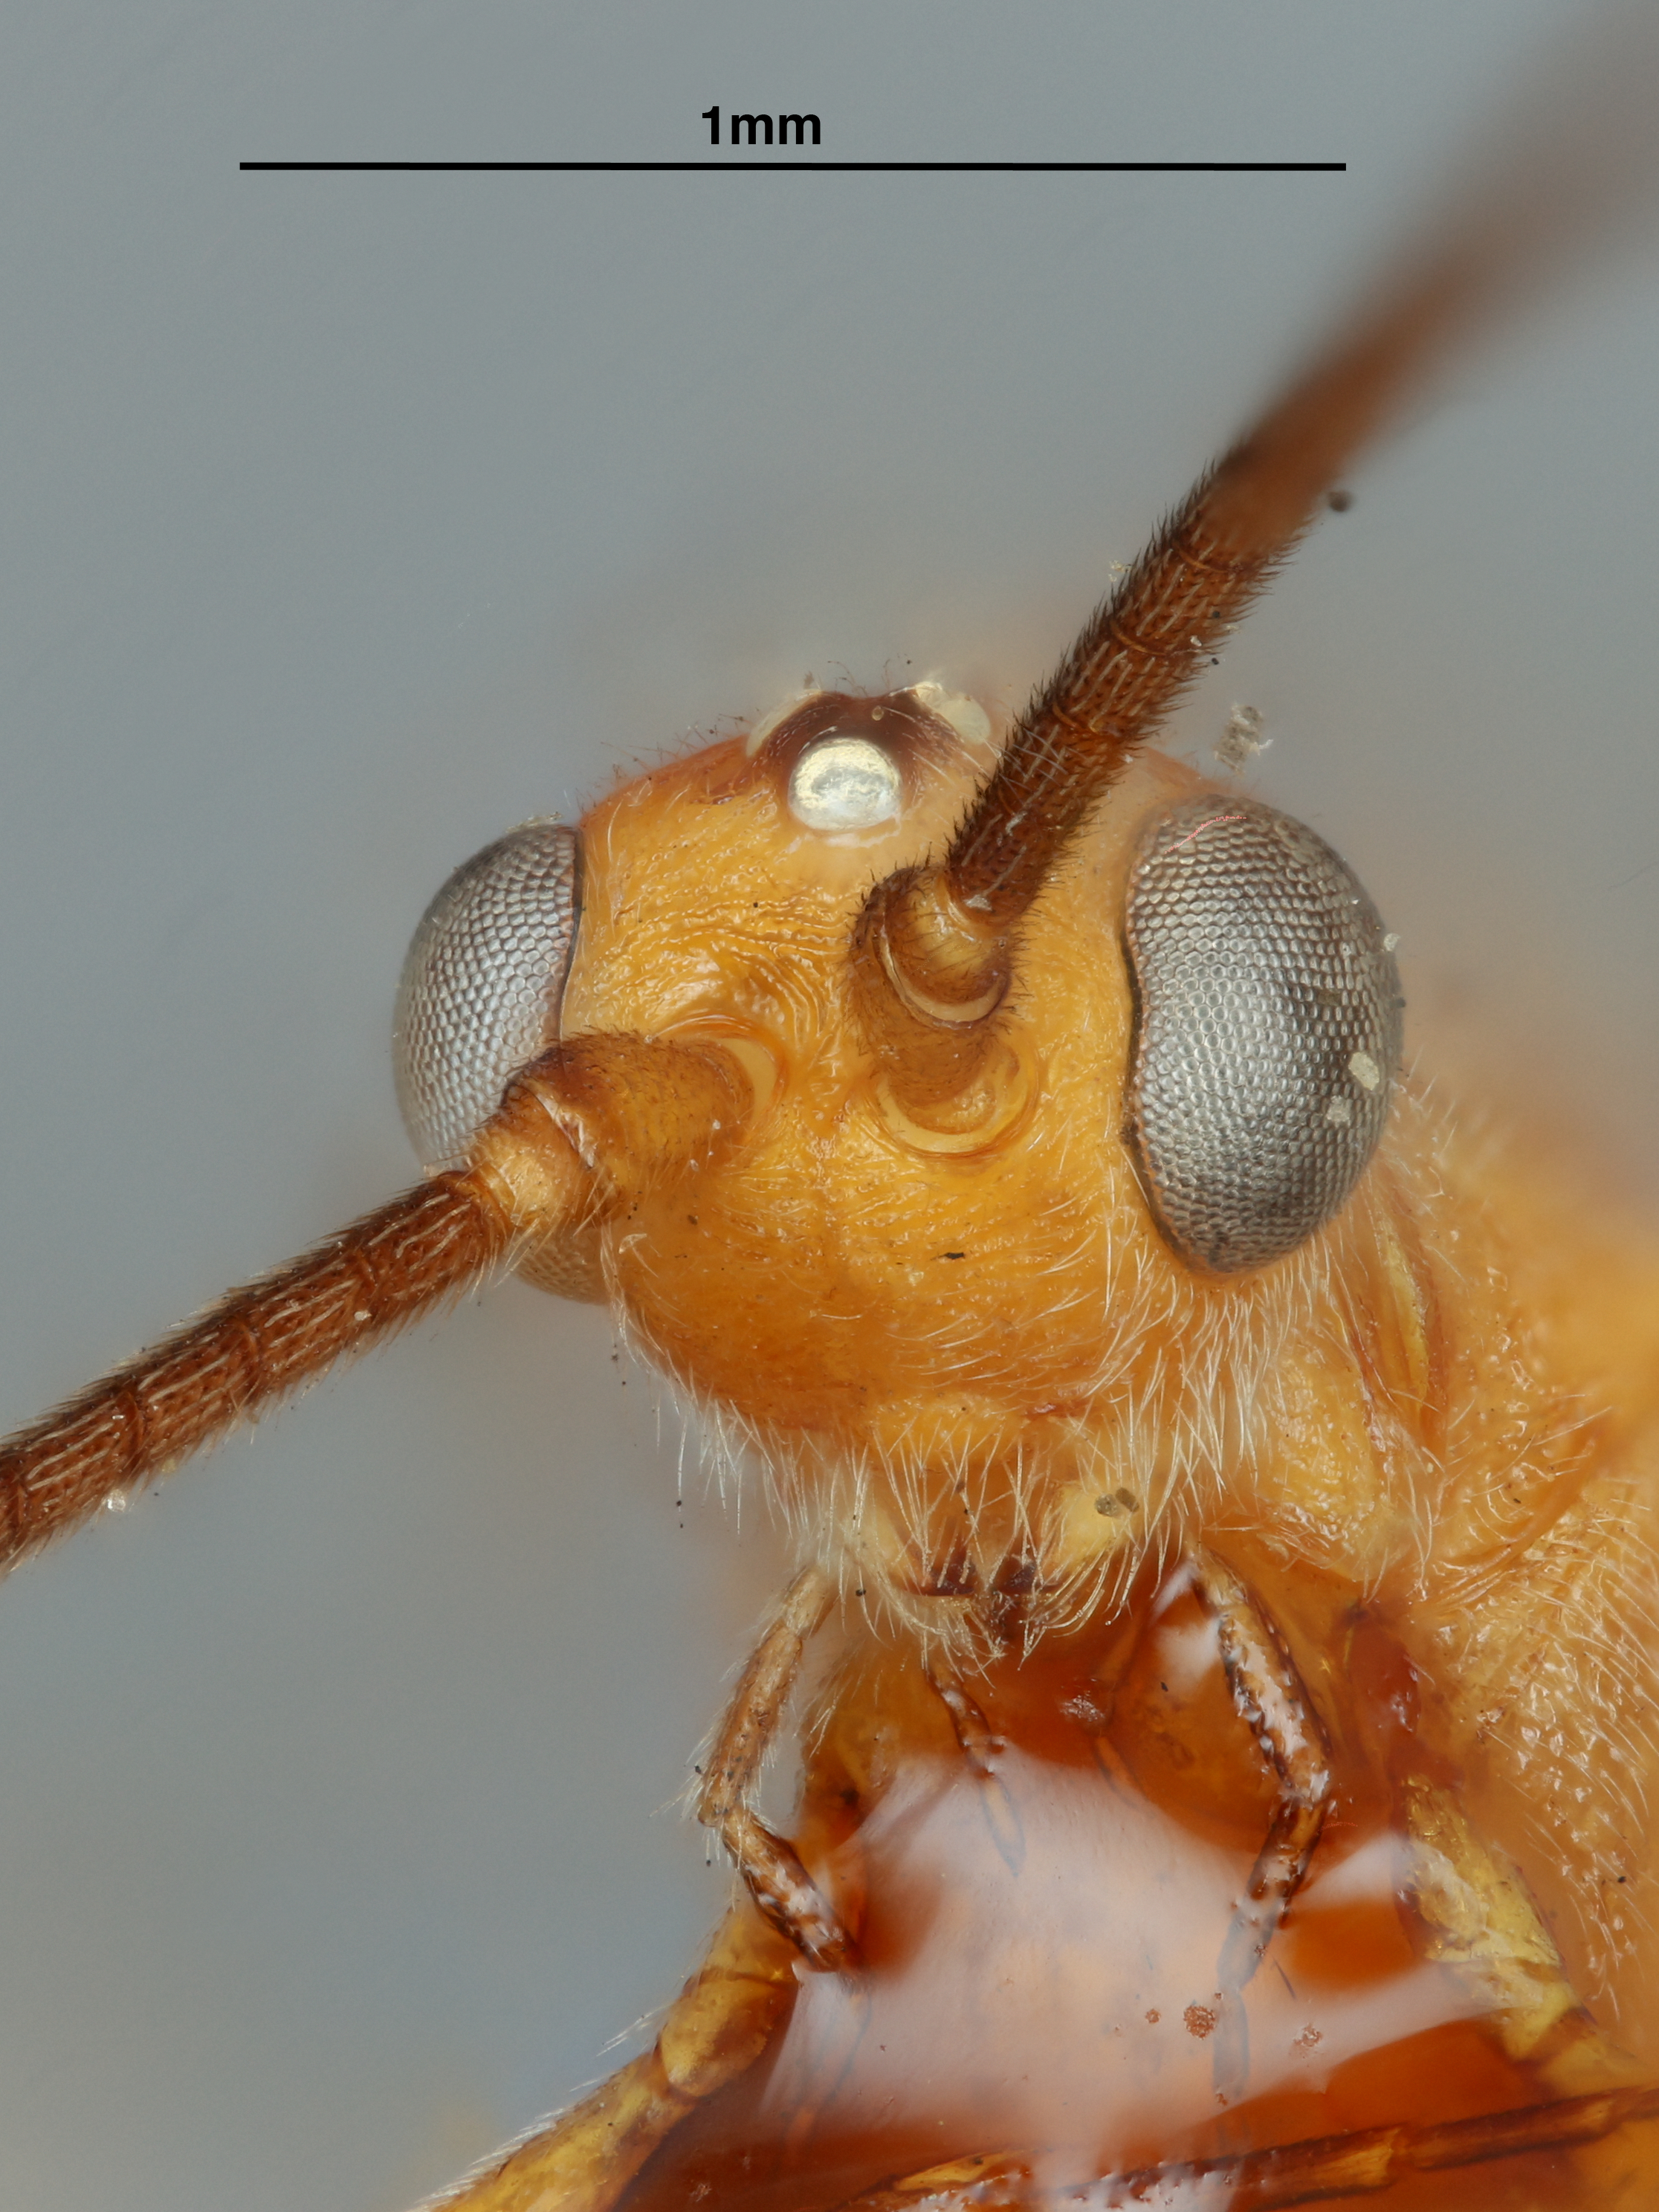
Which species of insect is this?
Rogas melanosoma
